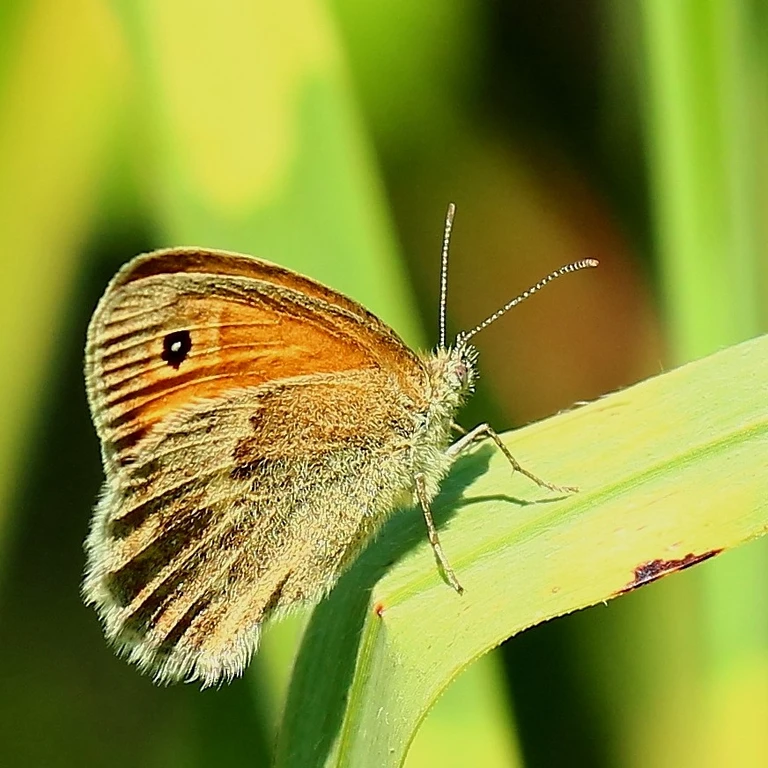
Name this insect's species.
Coenonympha pamphilus
